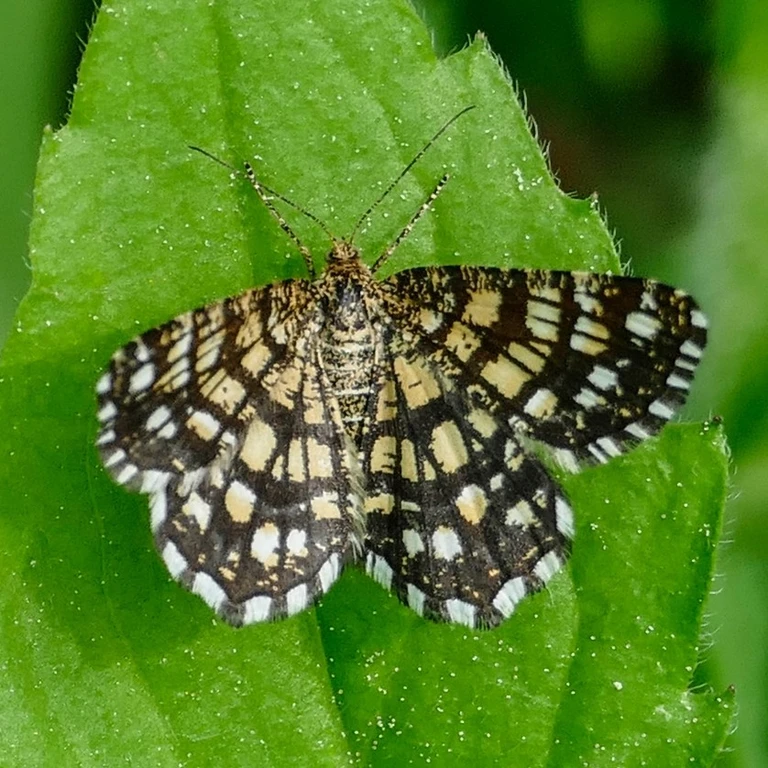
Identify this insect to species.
Chiasmia clathrata
